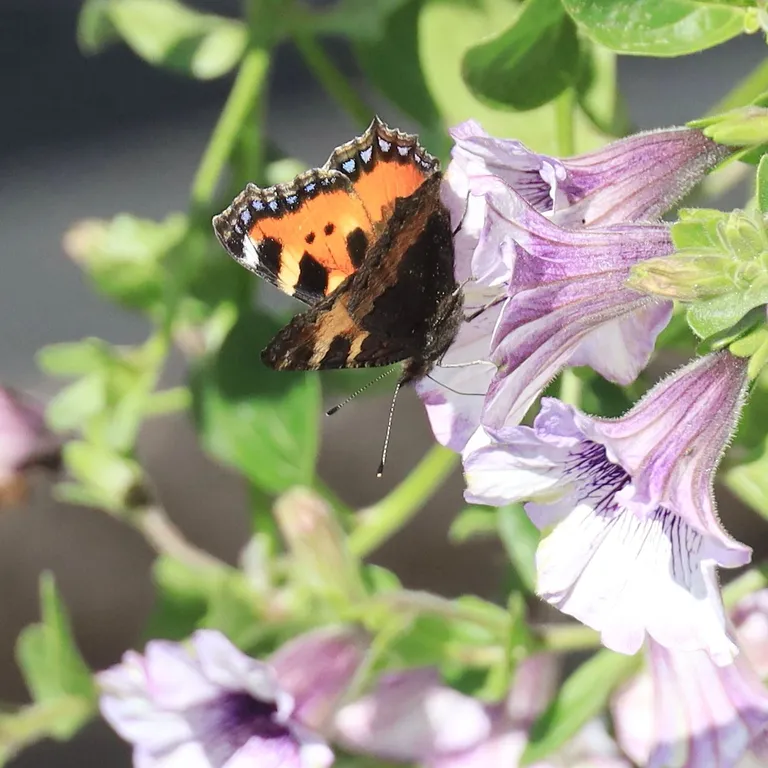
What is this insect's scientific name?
Aglais urticae
